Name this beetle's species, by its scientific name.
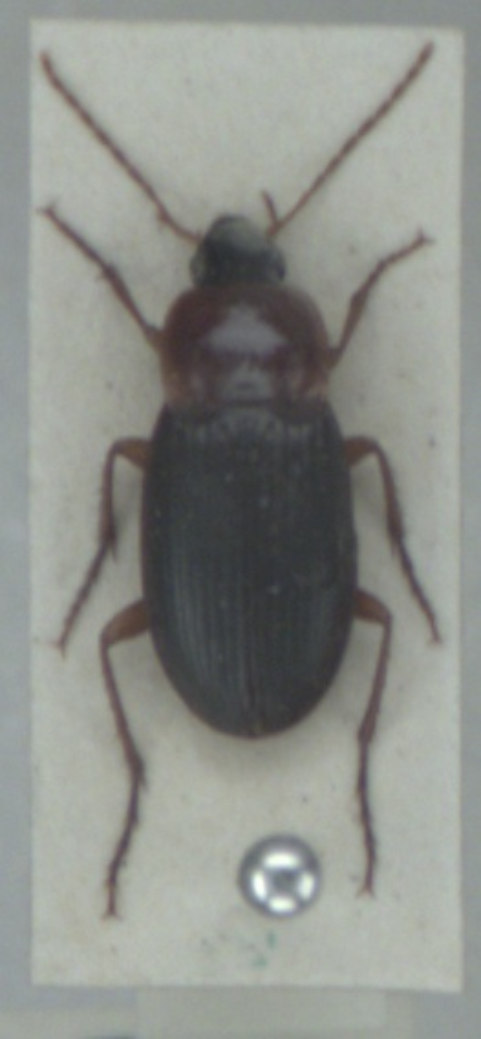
Calathus melanocephalus
